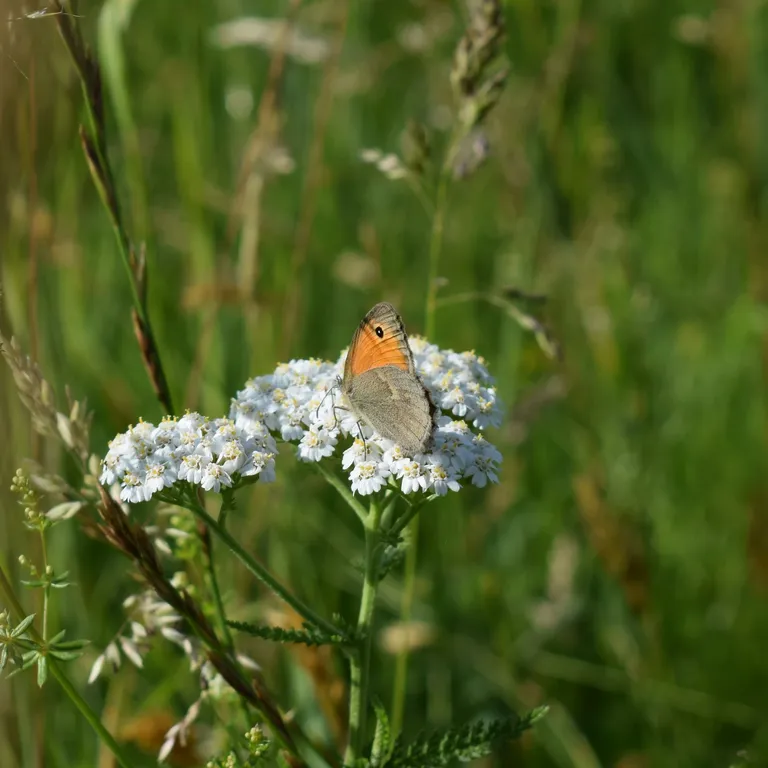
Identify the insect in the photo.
Coenonympha pamphilus
